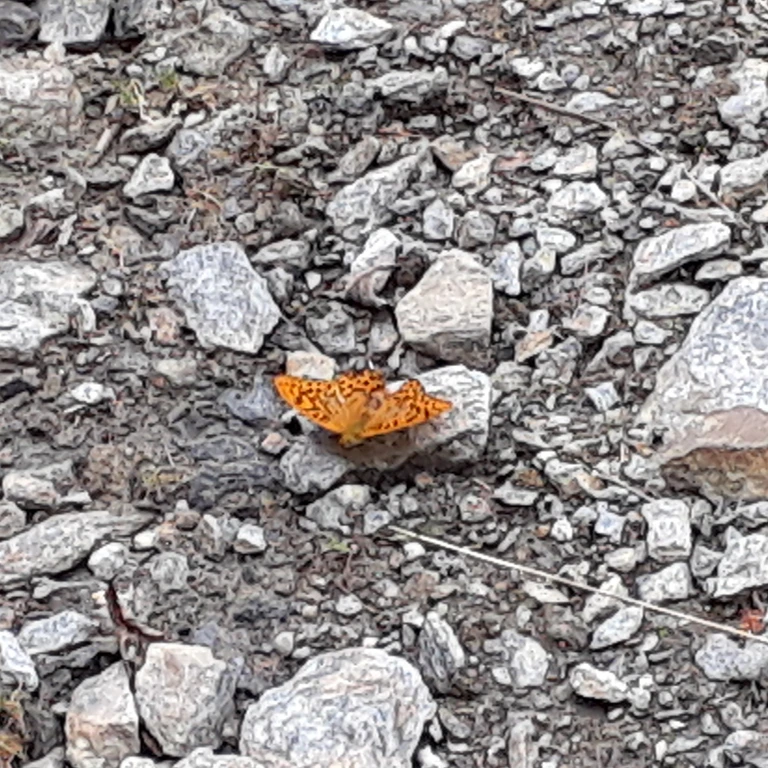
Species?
Argynnis paphia
